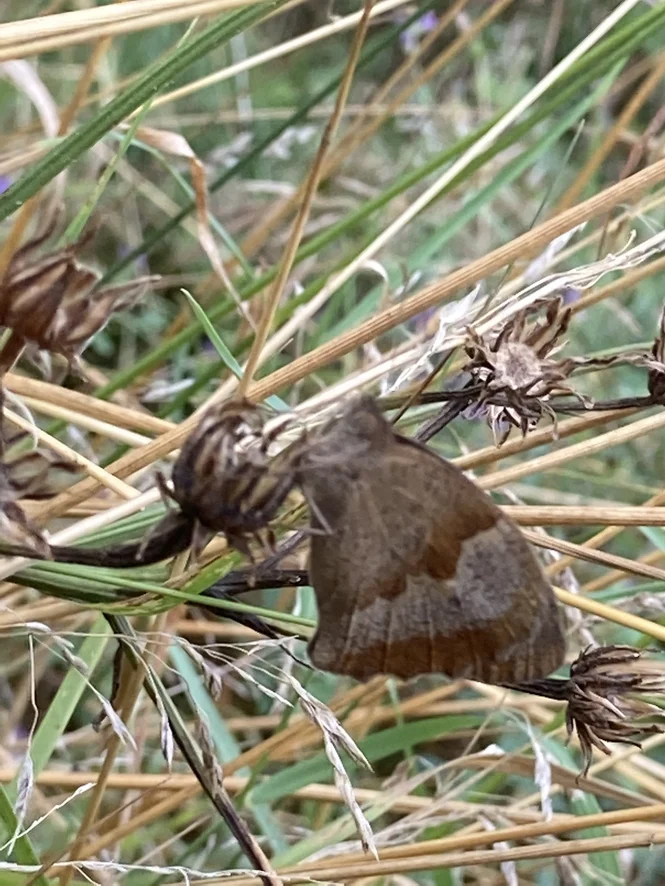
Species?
Maniola jurtina
